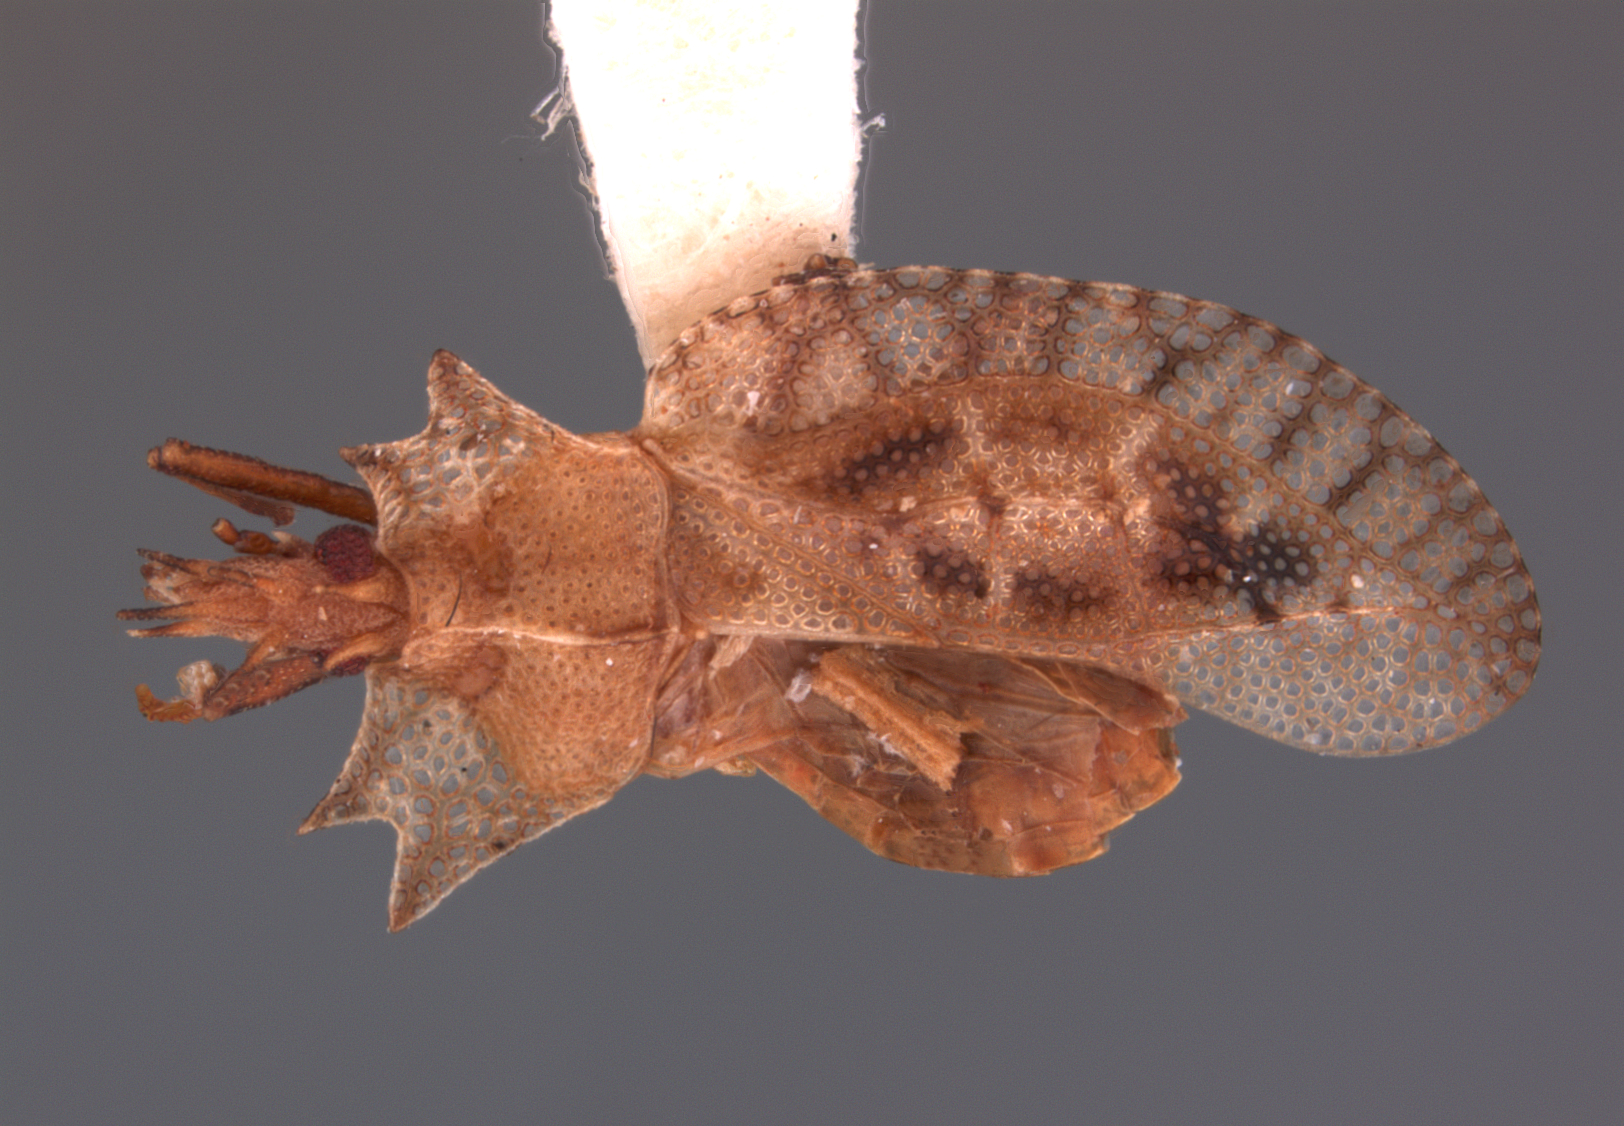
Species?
Phatnoma agviates
